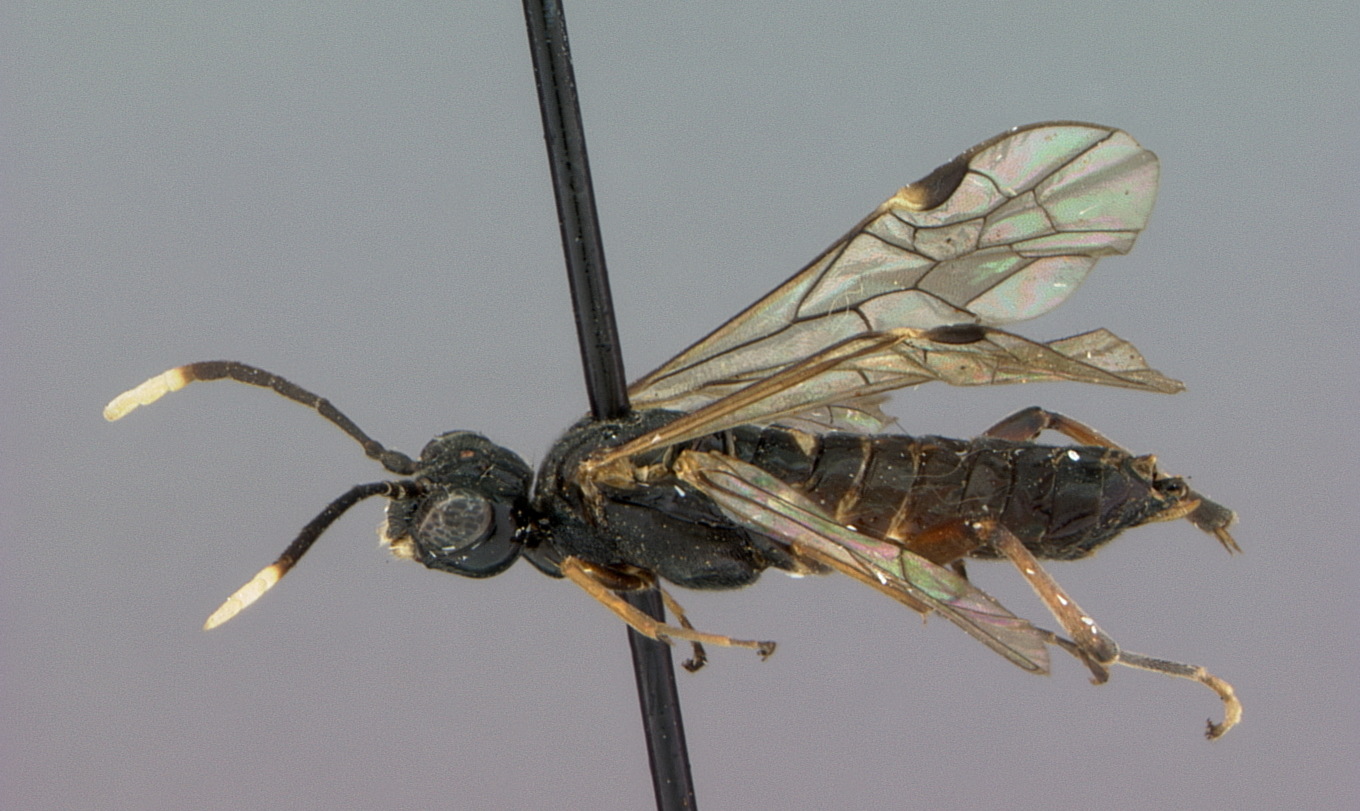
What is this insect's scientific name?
Taxonus attenatus
